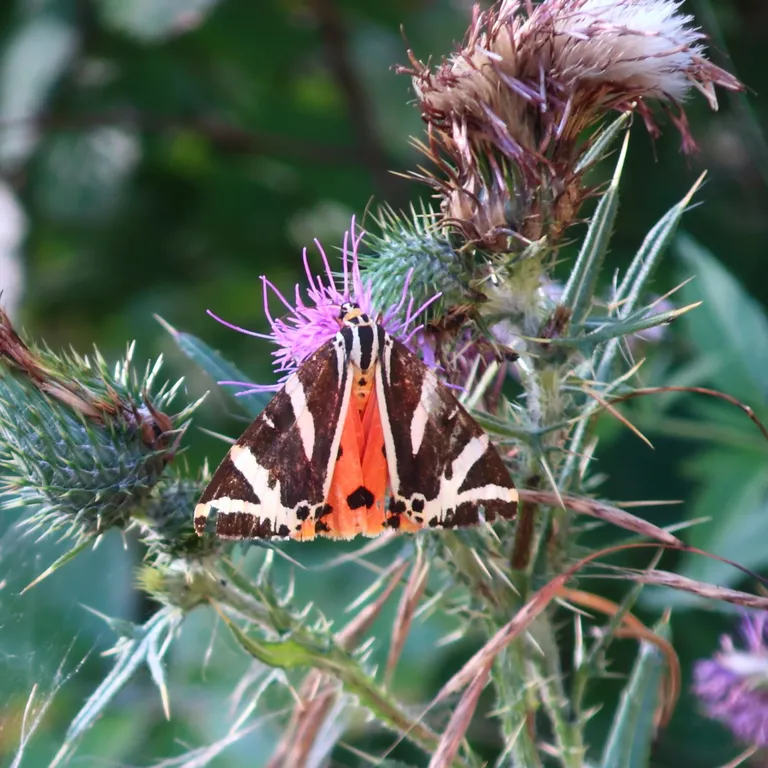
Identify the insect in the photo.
Euplagia quadripunctaria
